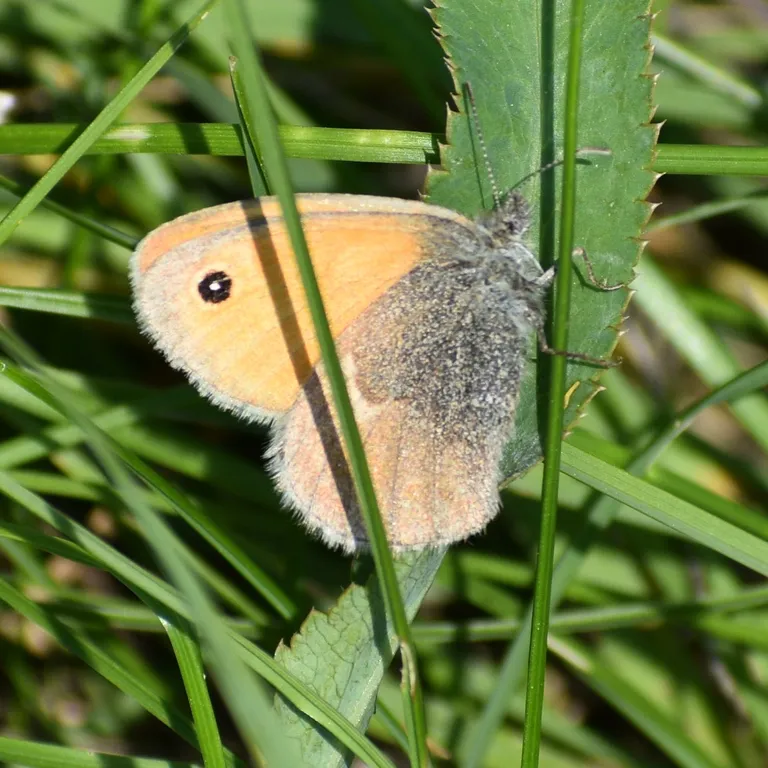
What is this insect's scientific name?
Coenonympha pamphilus
